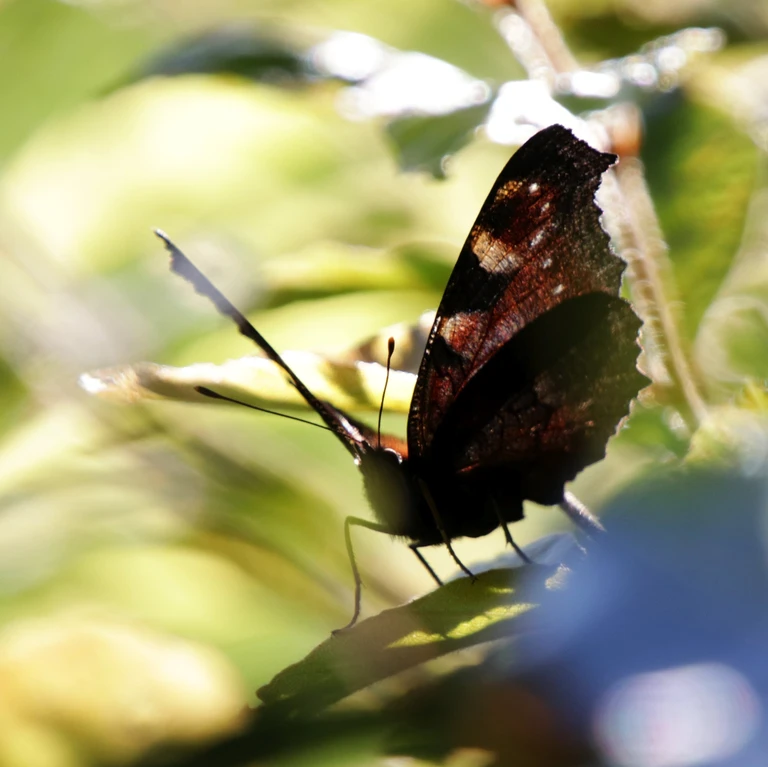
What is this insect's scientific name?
Aglais io
